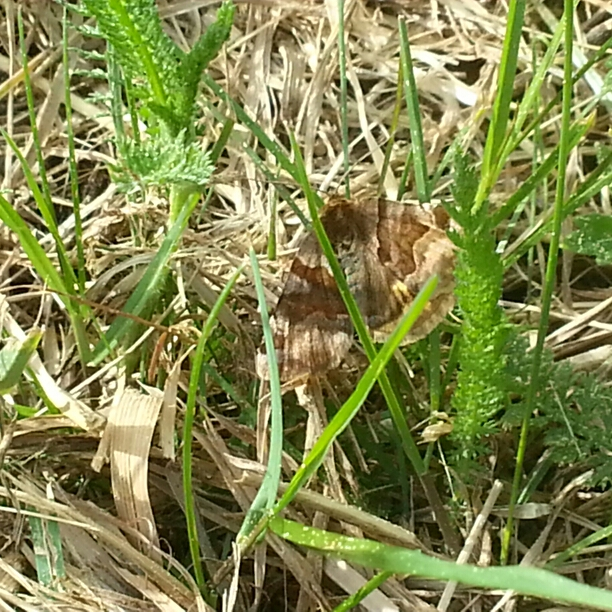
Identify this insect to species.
Euclidia glyphica
